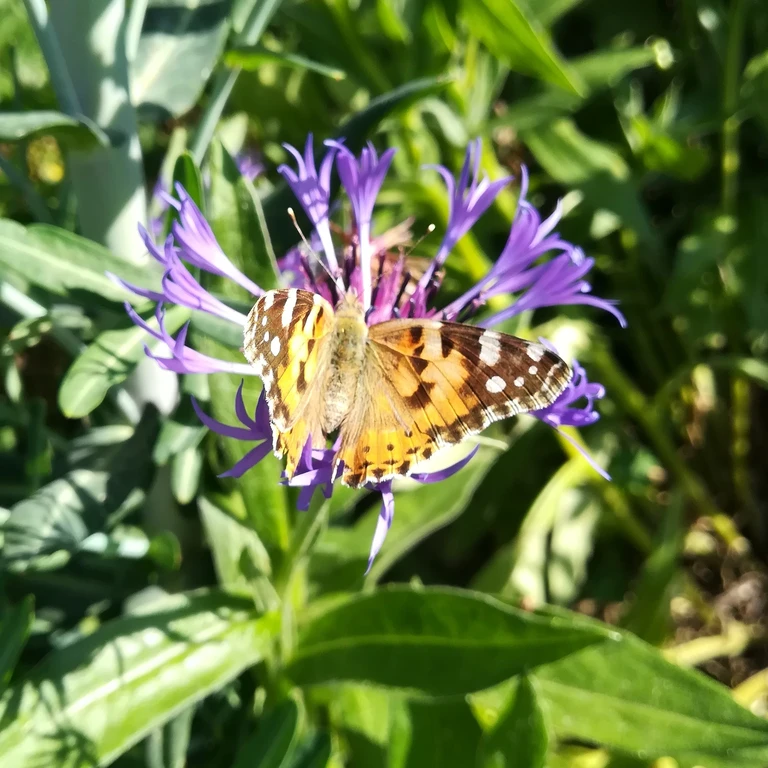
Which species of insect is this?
Vanessa cardui
